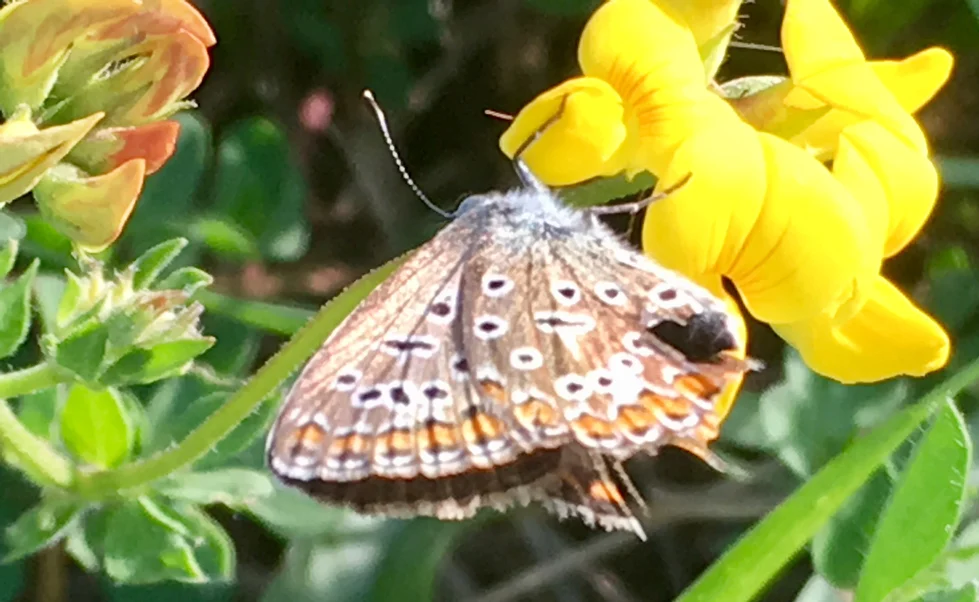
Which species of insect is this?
Polyommatus icarus
